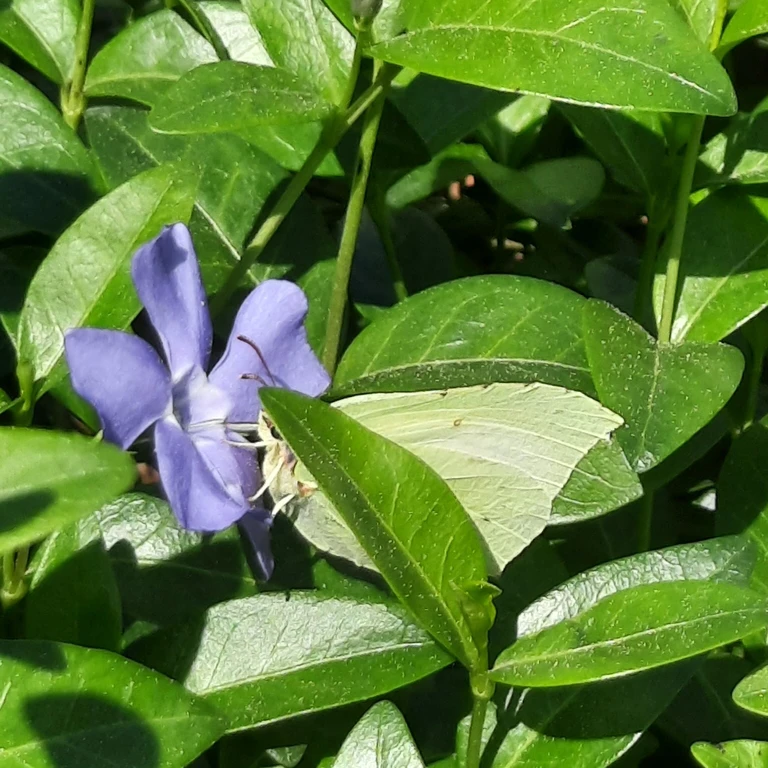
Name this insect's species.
Gonepteryx rhamni
